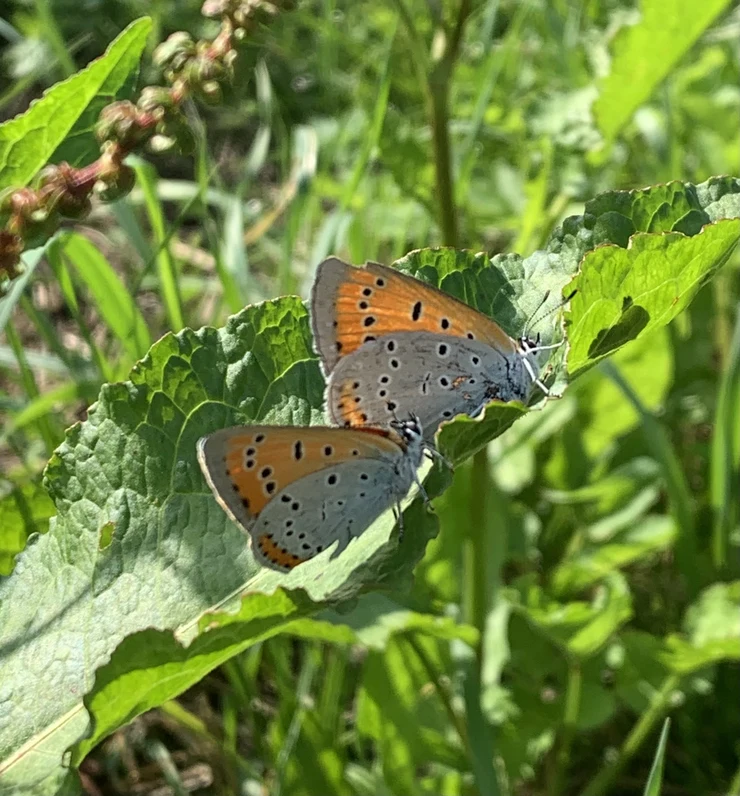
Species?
Lycaena dispar
